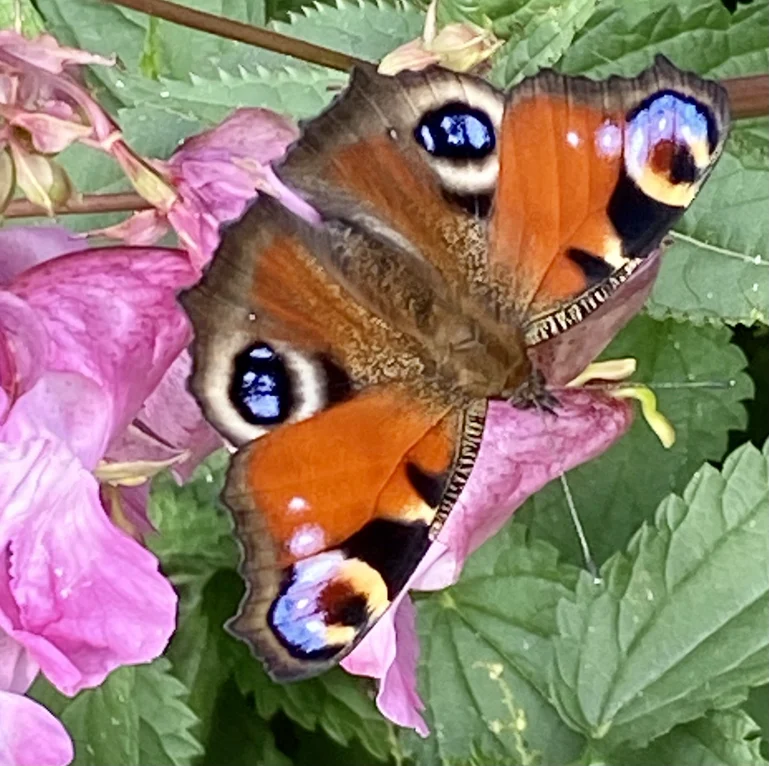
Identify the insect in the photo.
Aglais io
